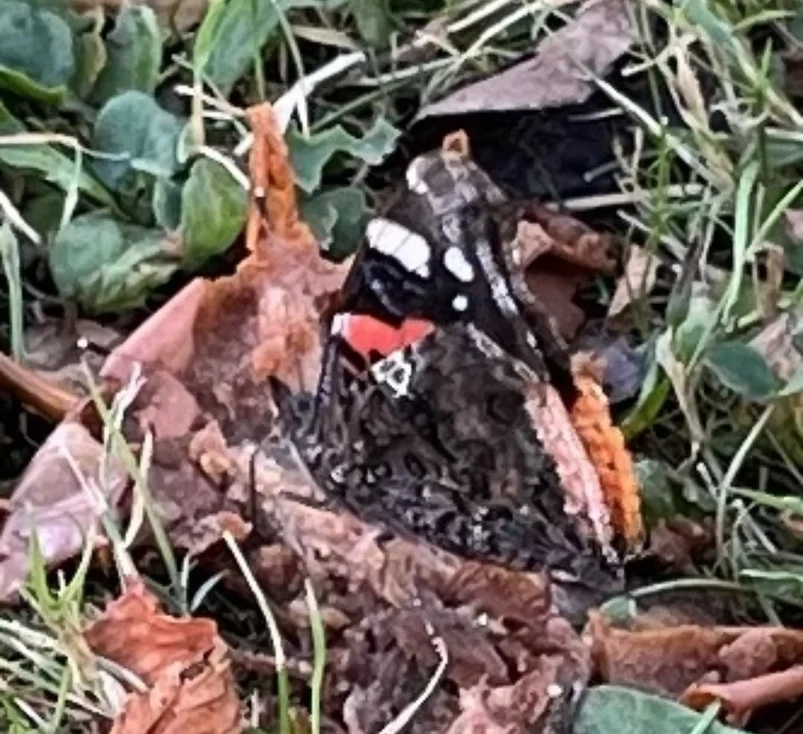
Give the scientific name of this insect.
Vanessa atalanta
